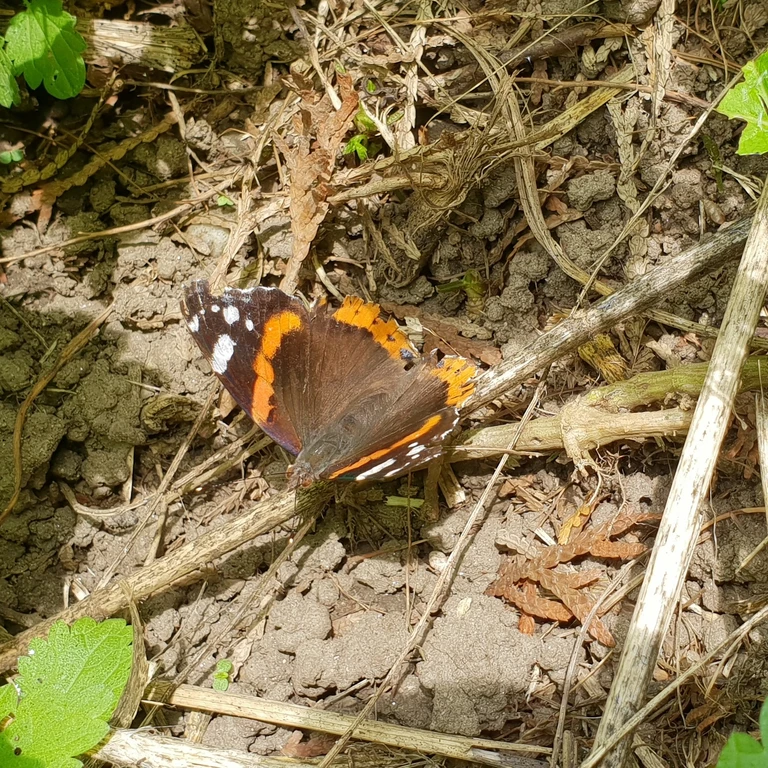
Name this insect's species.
Vanessa atalanta
